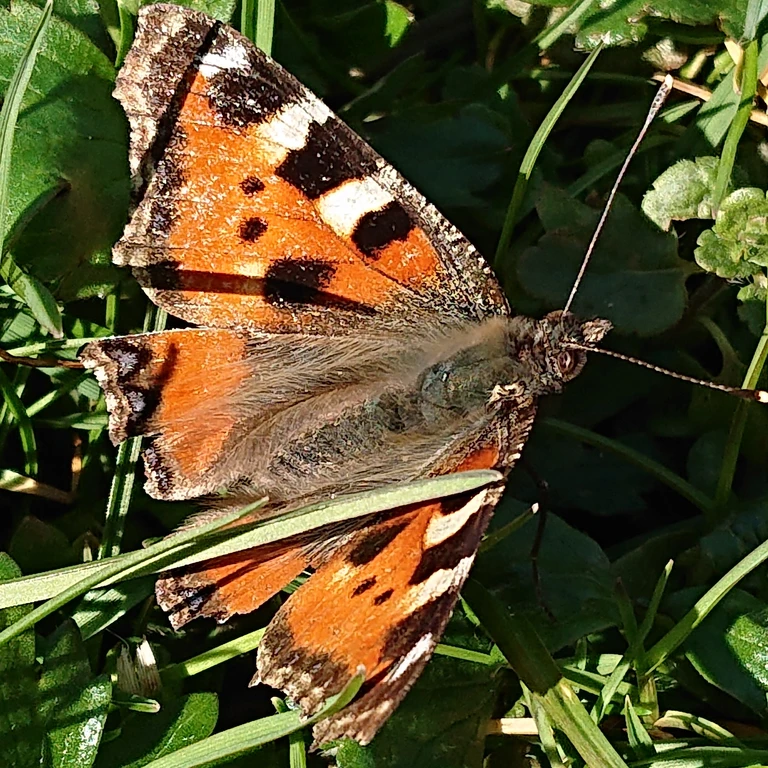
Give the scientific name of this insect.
Aglais urticae
